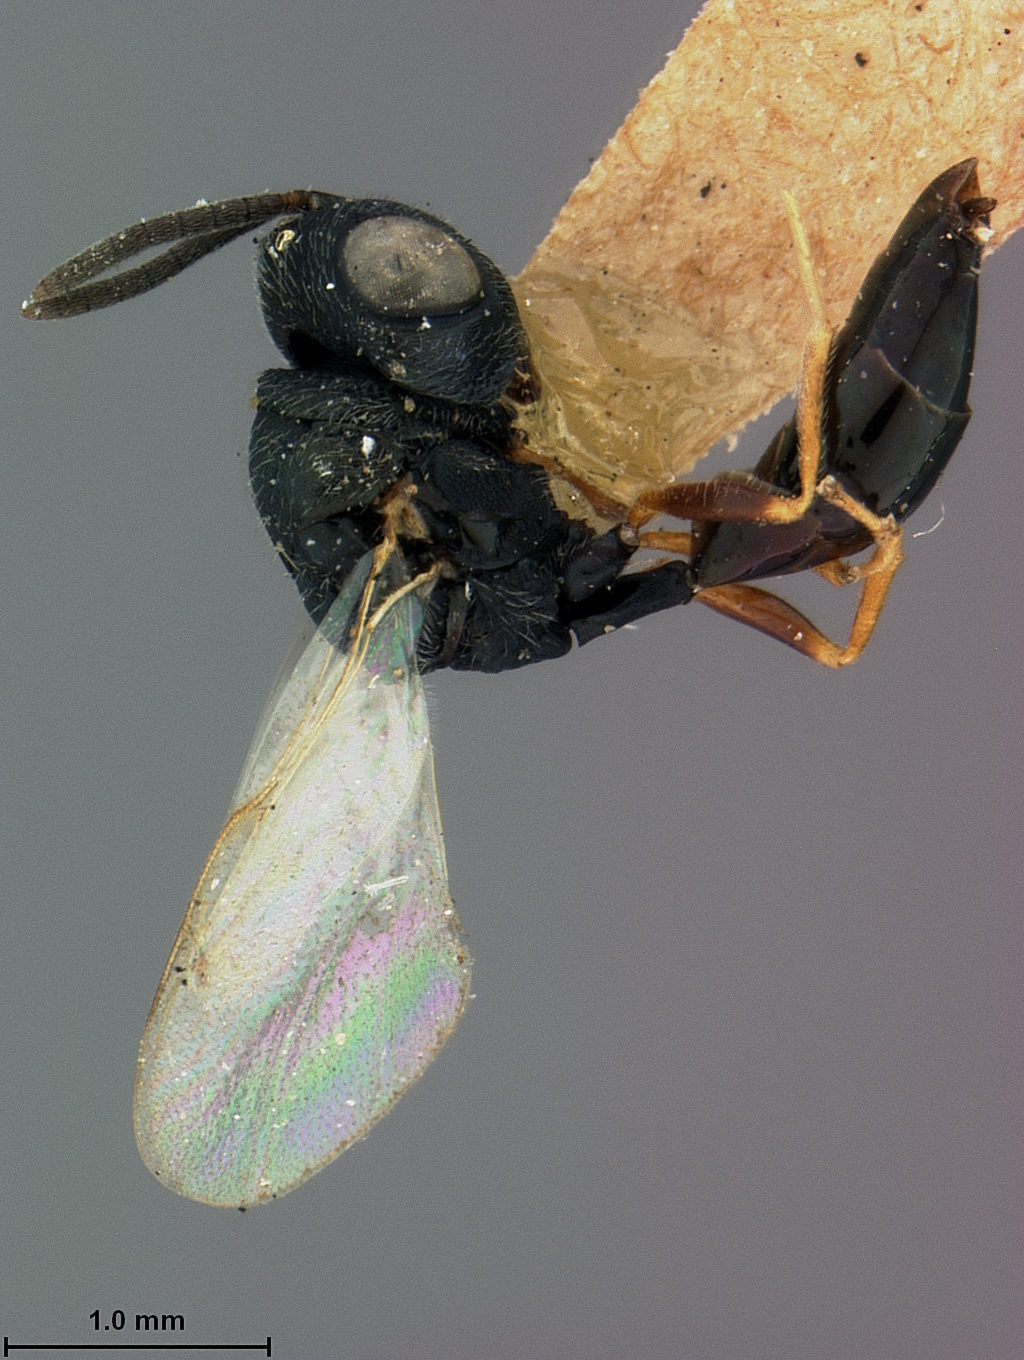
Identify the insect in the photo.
Paracarotomus cephalotes
